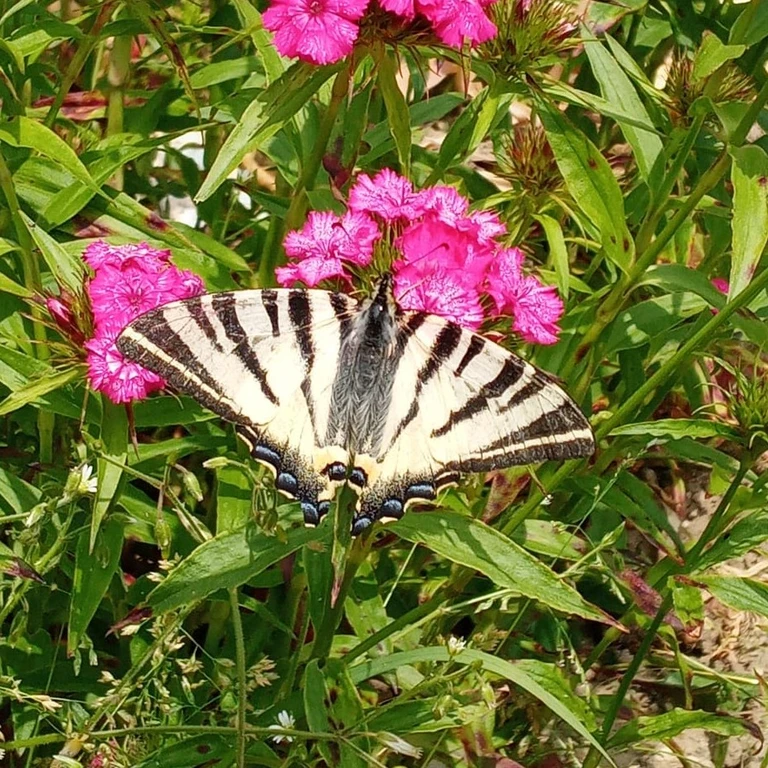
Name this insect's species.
Iphiclides podalirius
